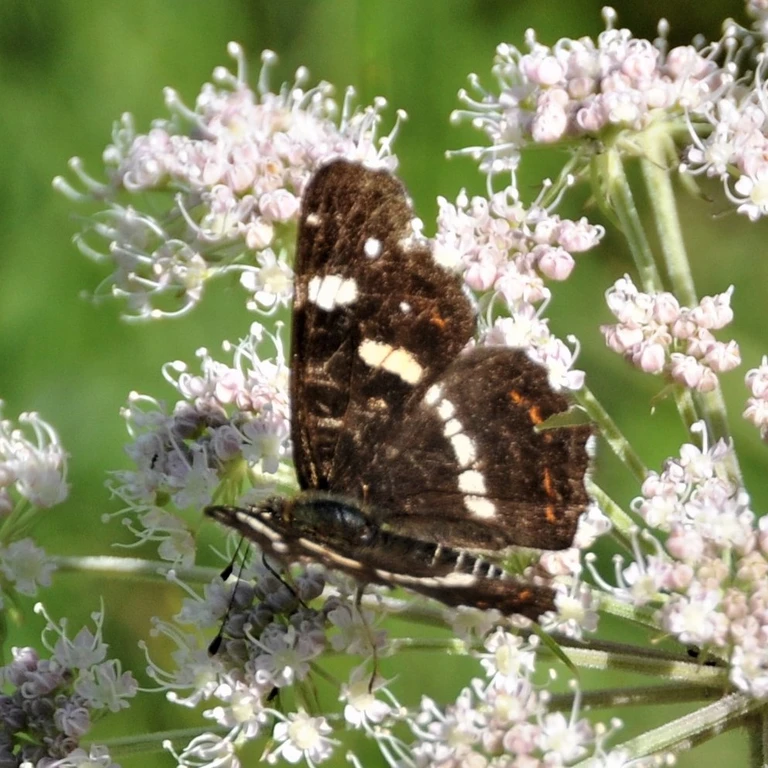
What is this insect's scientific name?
Araschnia levana
